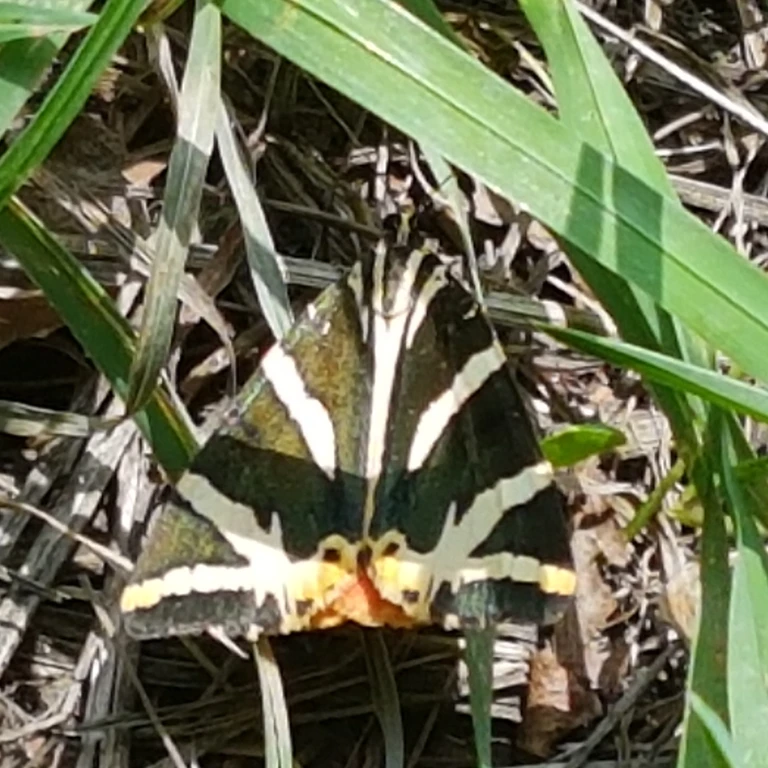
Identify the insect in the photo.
Euplagia quadripunctaria
